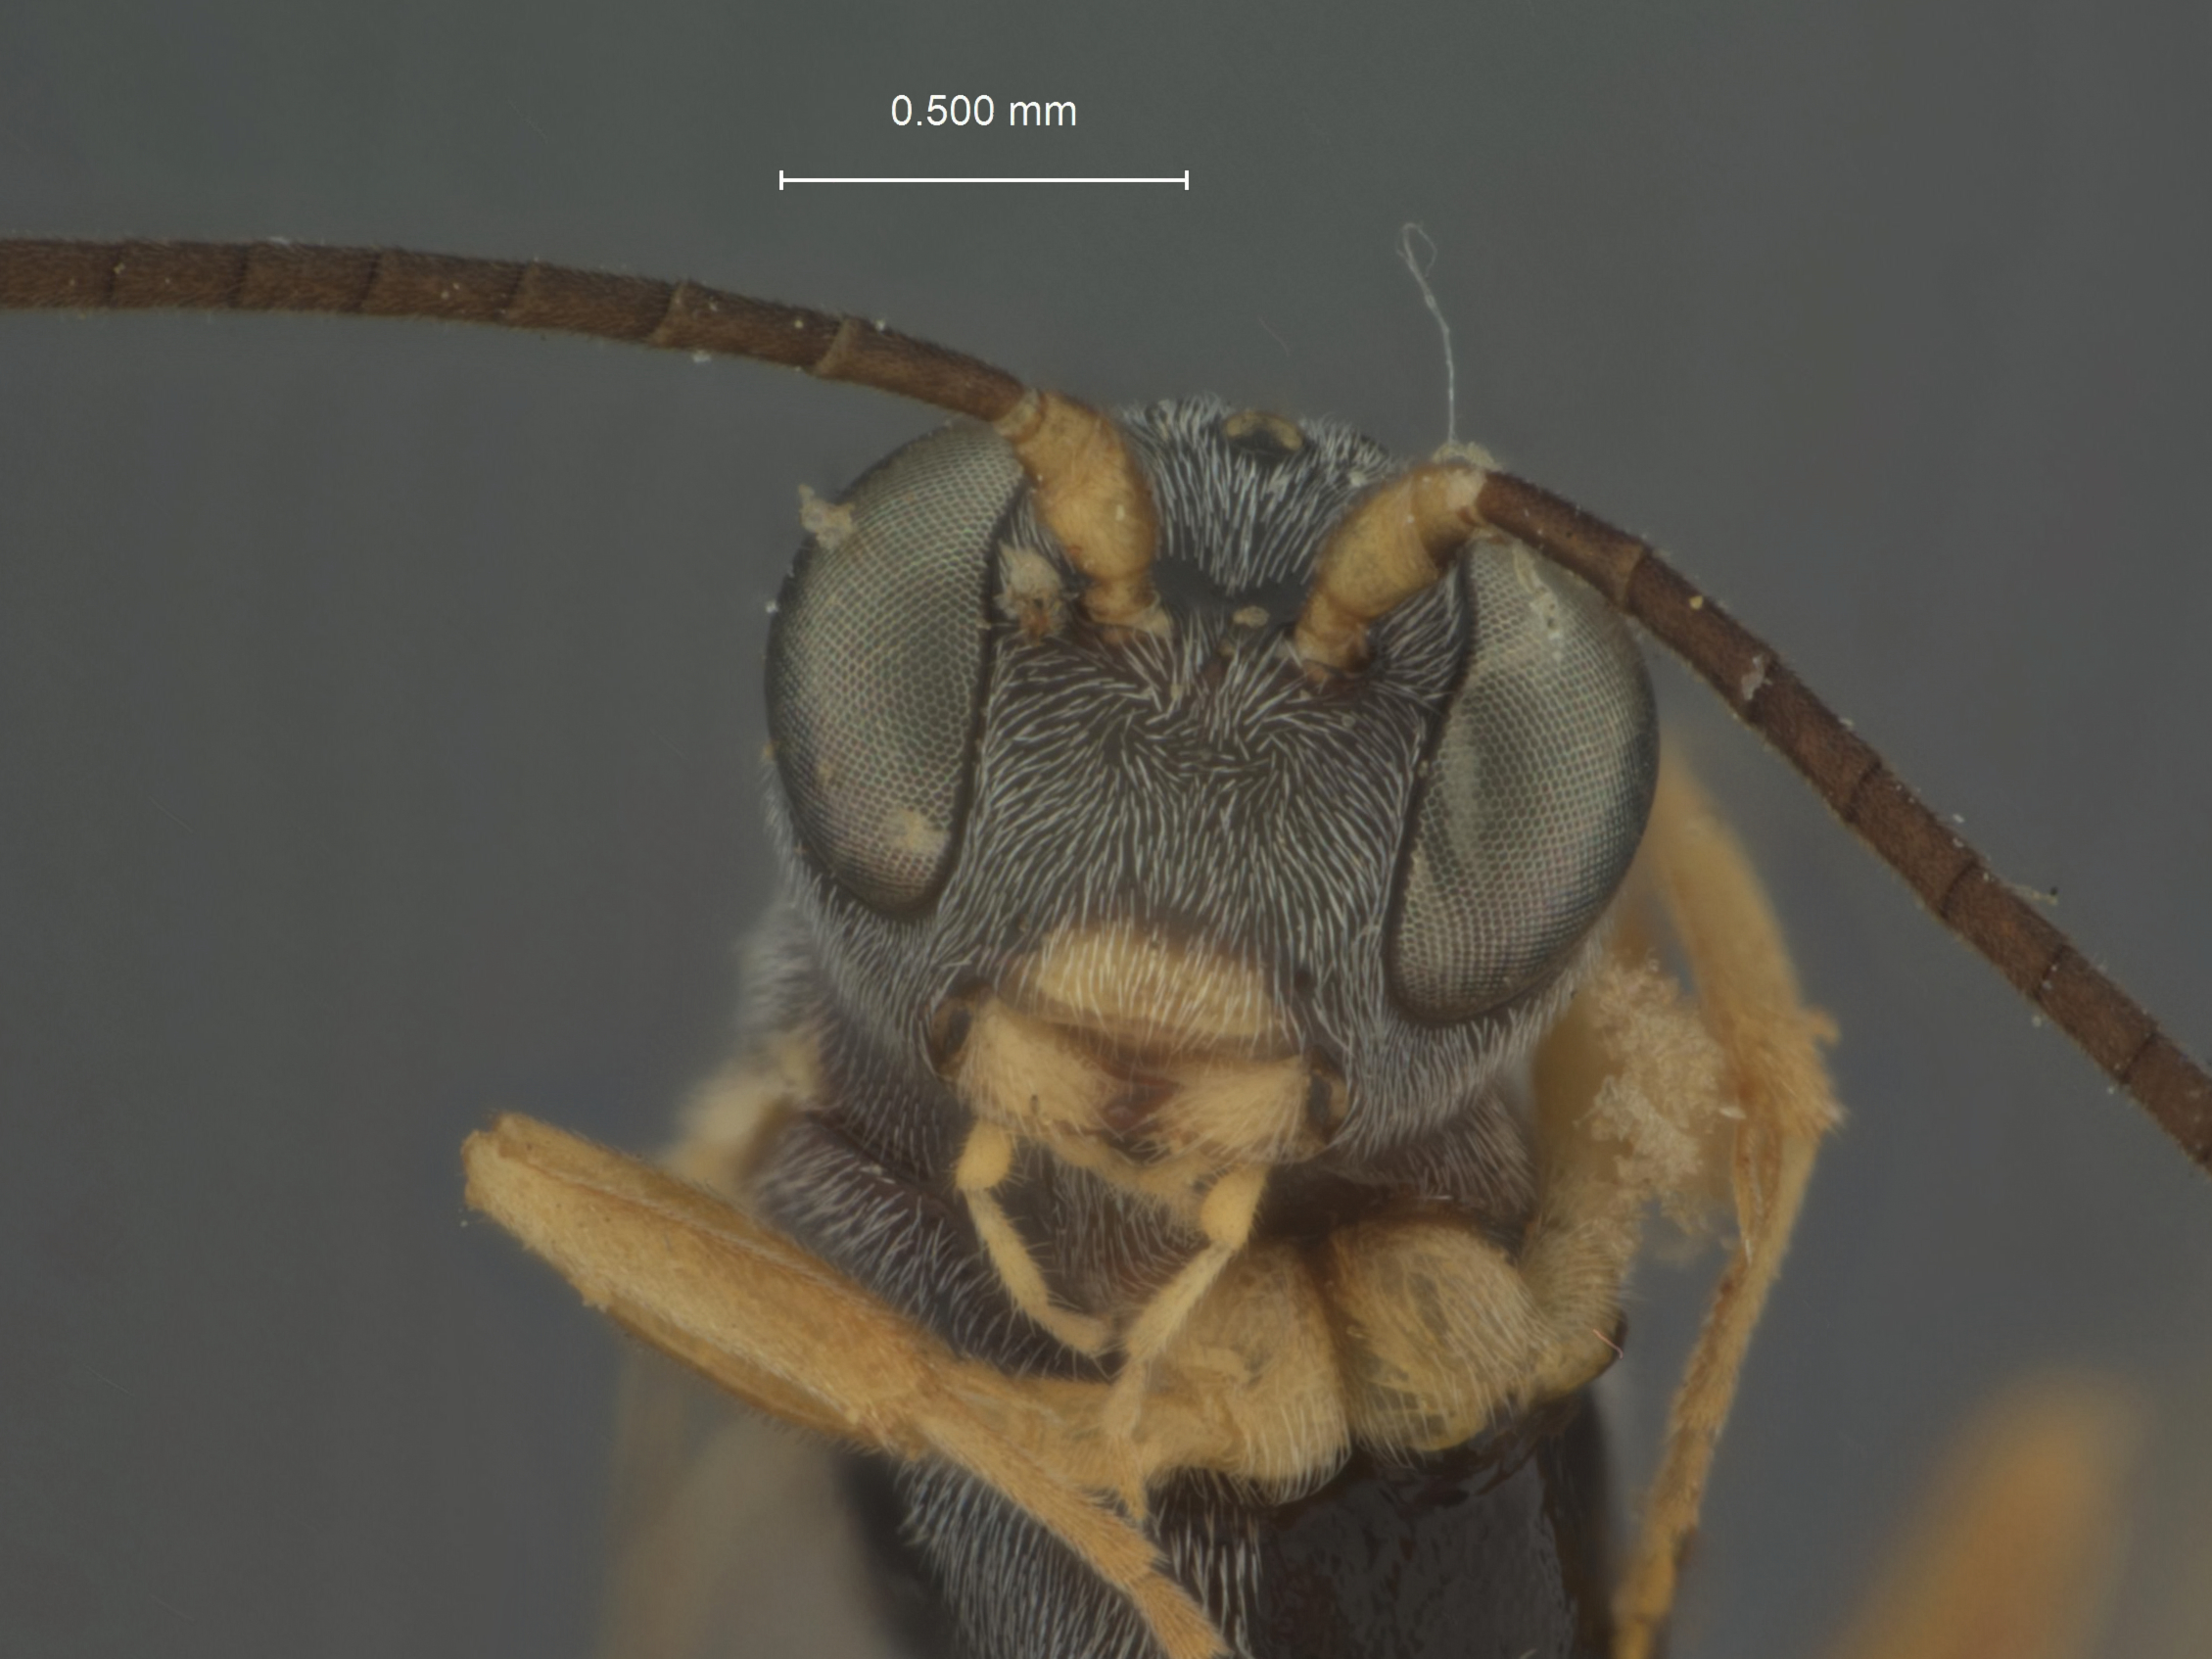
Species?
Limneria euurae
